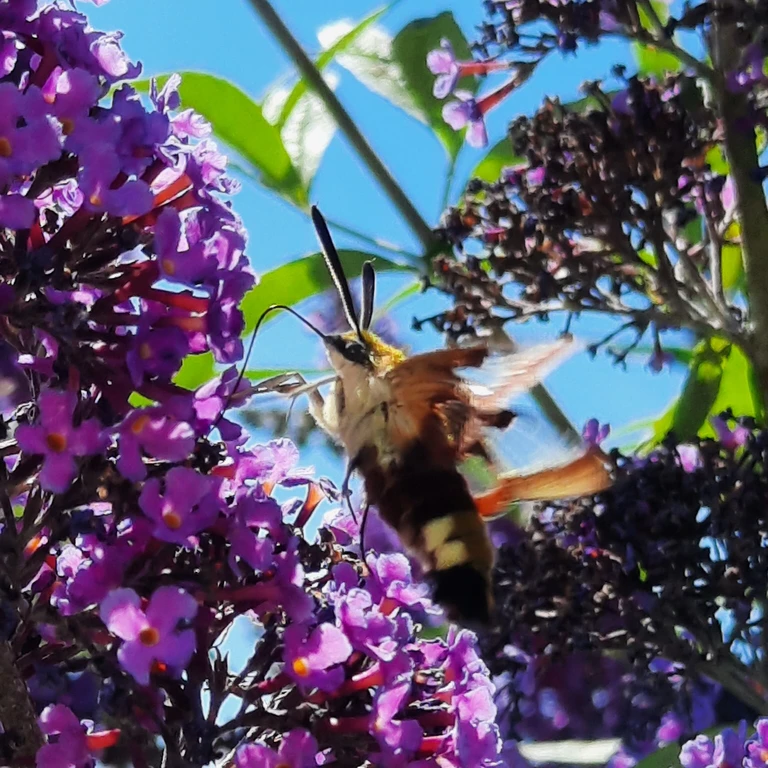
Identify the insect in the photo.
Hemaris fuciformis
